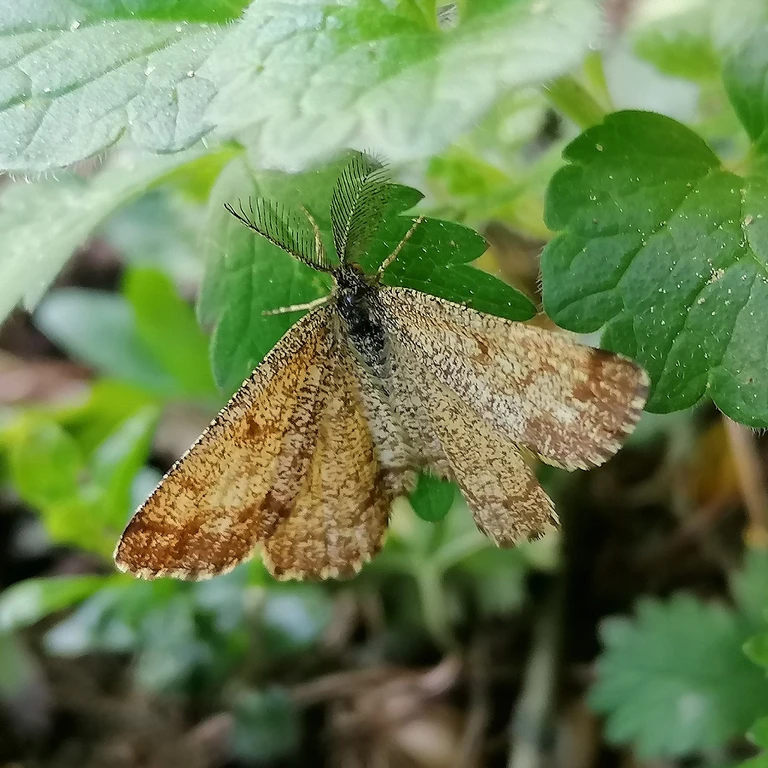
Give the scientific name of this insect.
Ematurga atomaria
